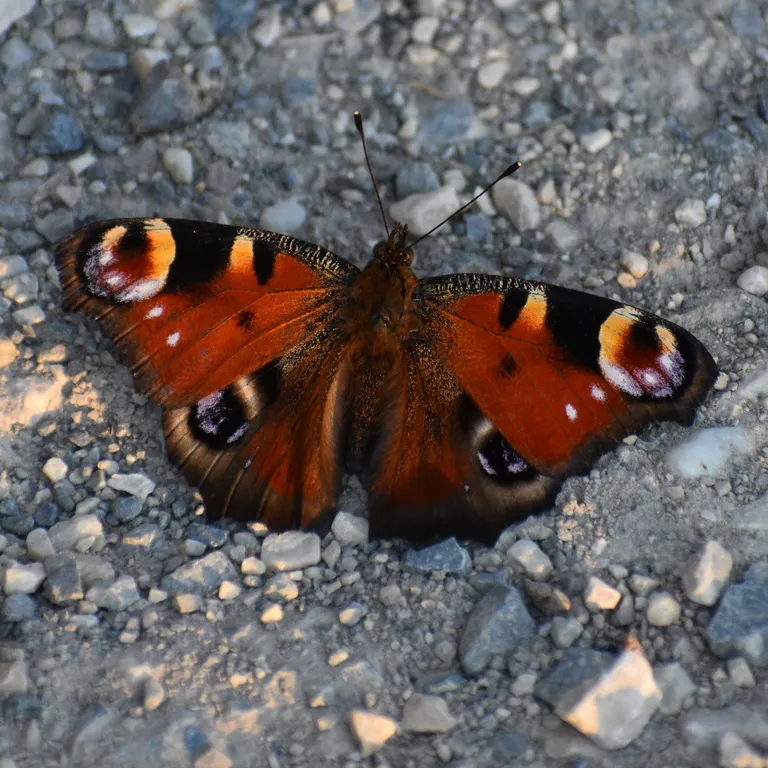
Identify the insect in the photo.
Aglais io
